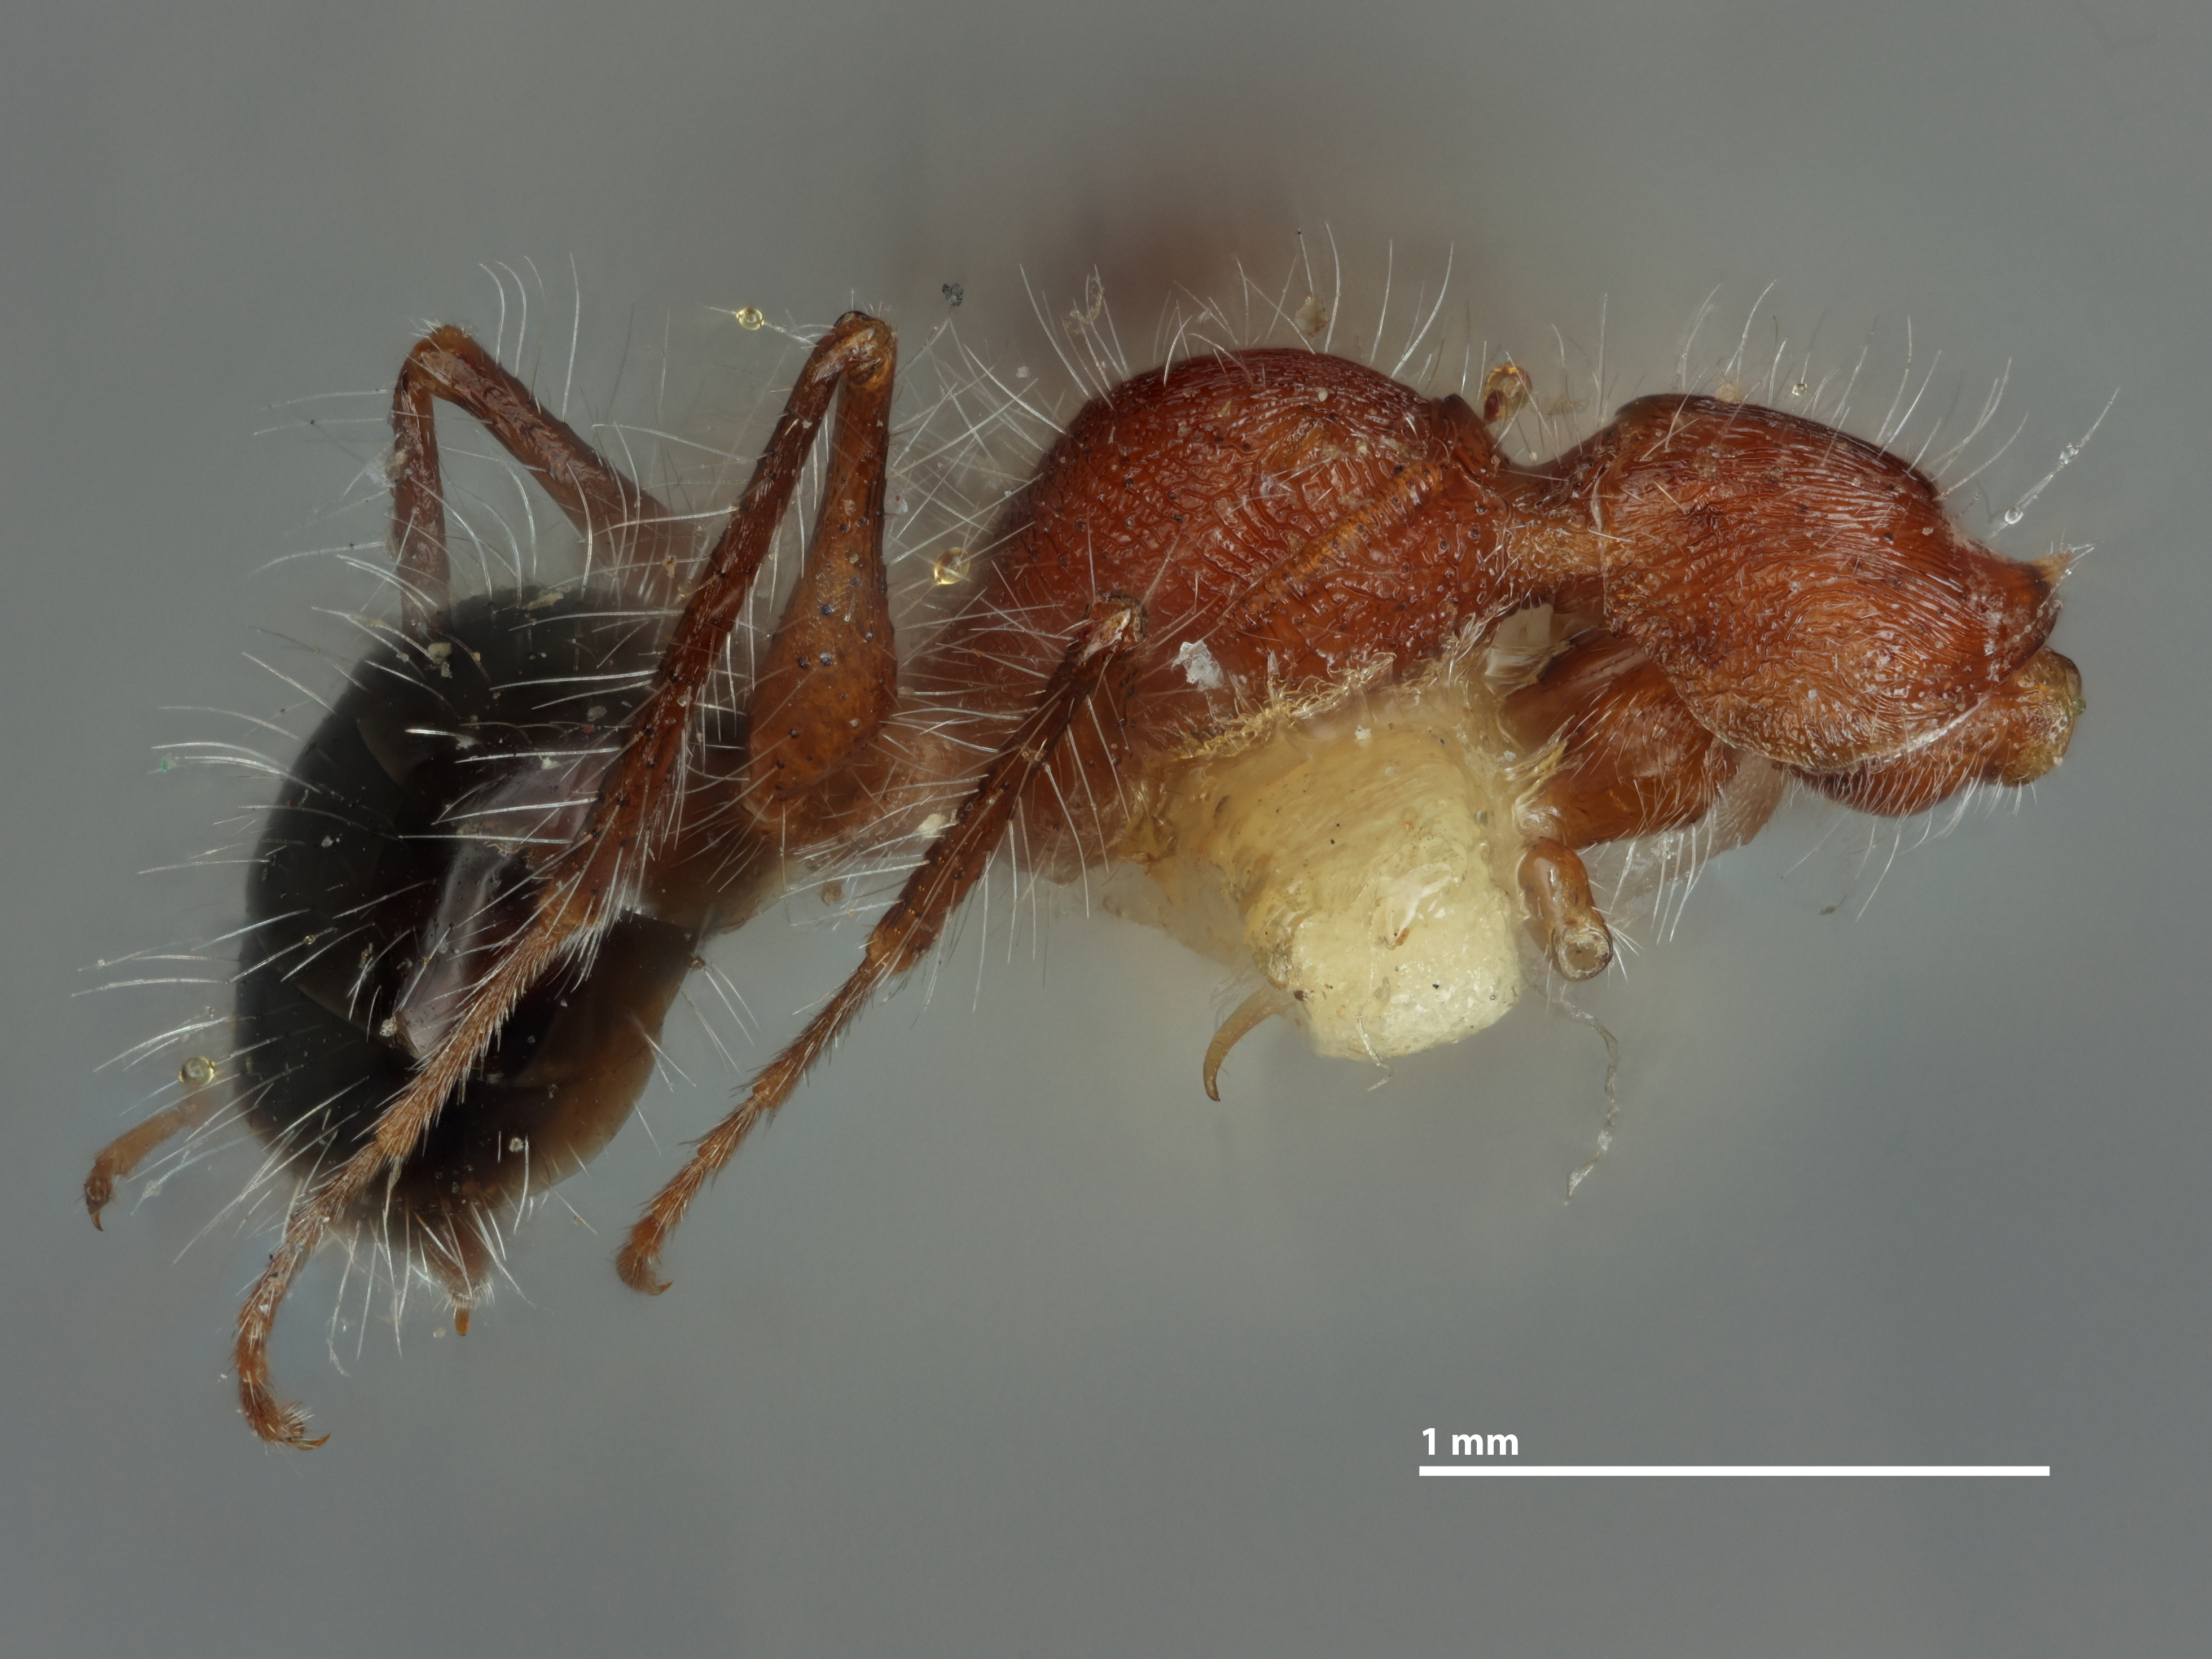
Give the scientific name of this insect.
Gonatopus sitae
